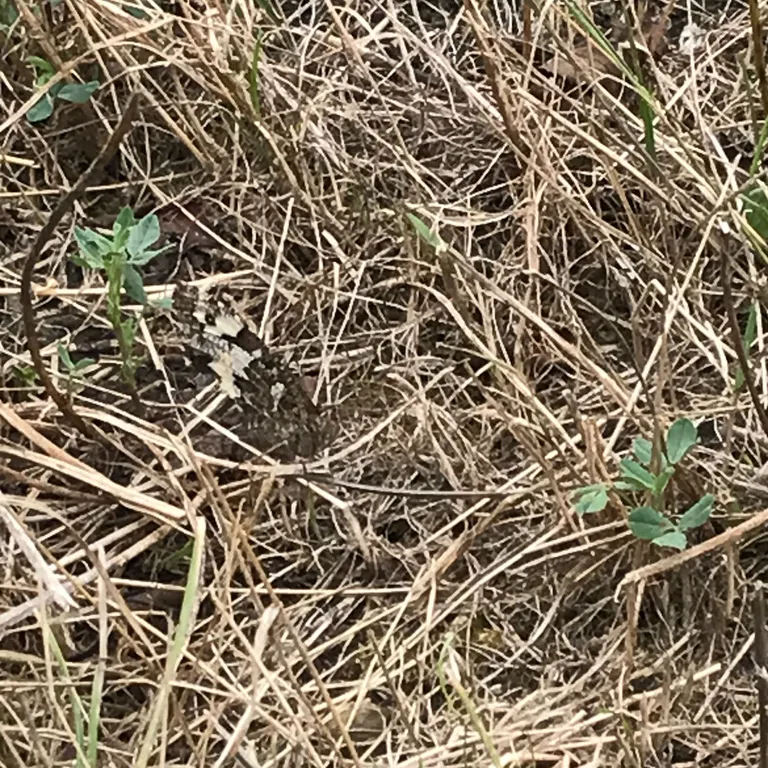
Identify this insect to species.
Brintesia circe
